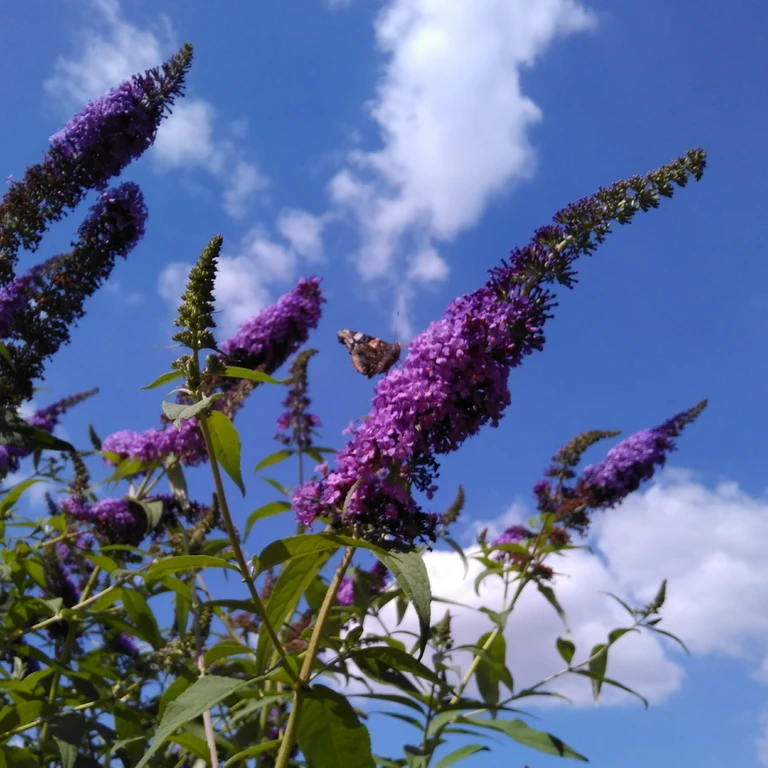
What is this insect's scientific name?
Vanessa atalanta
